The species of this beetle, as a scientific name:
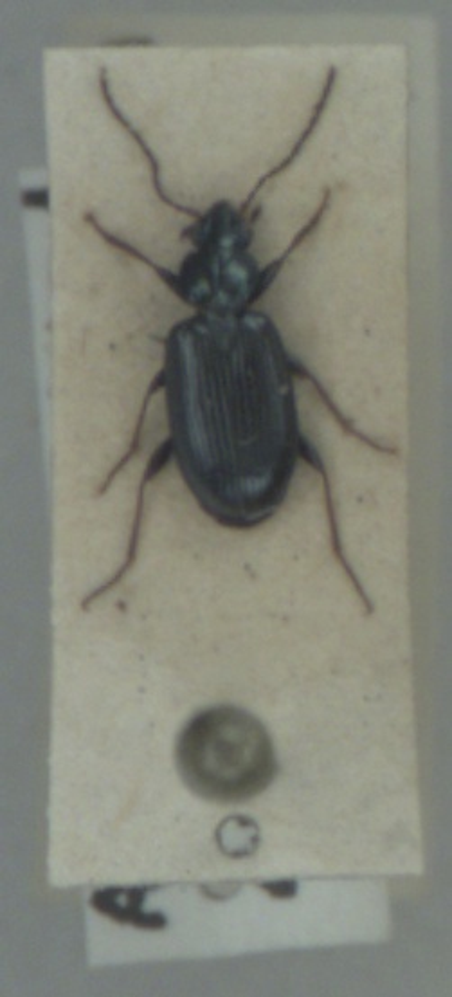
Bembidion atrocaeruleum
